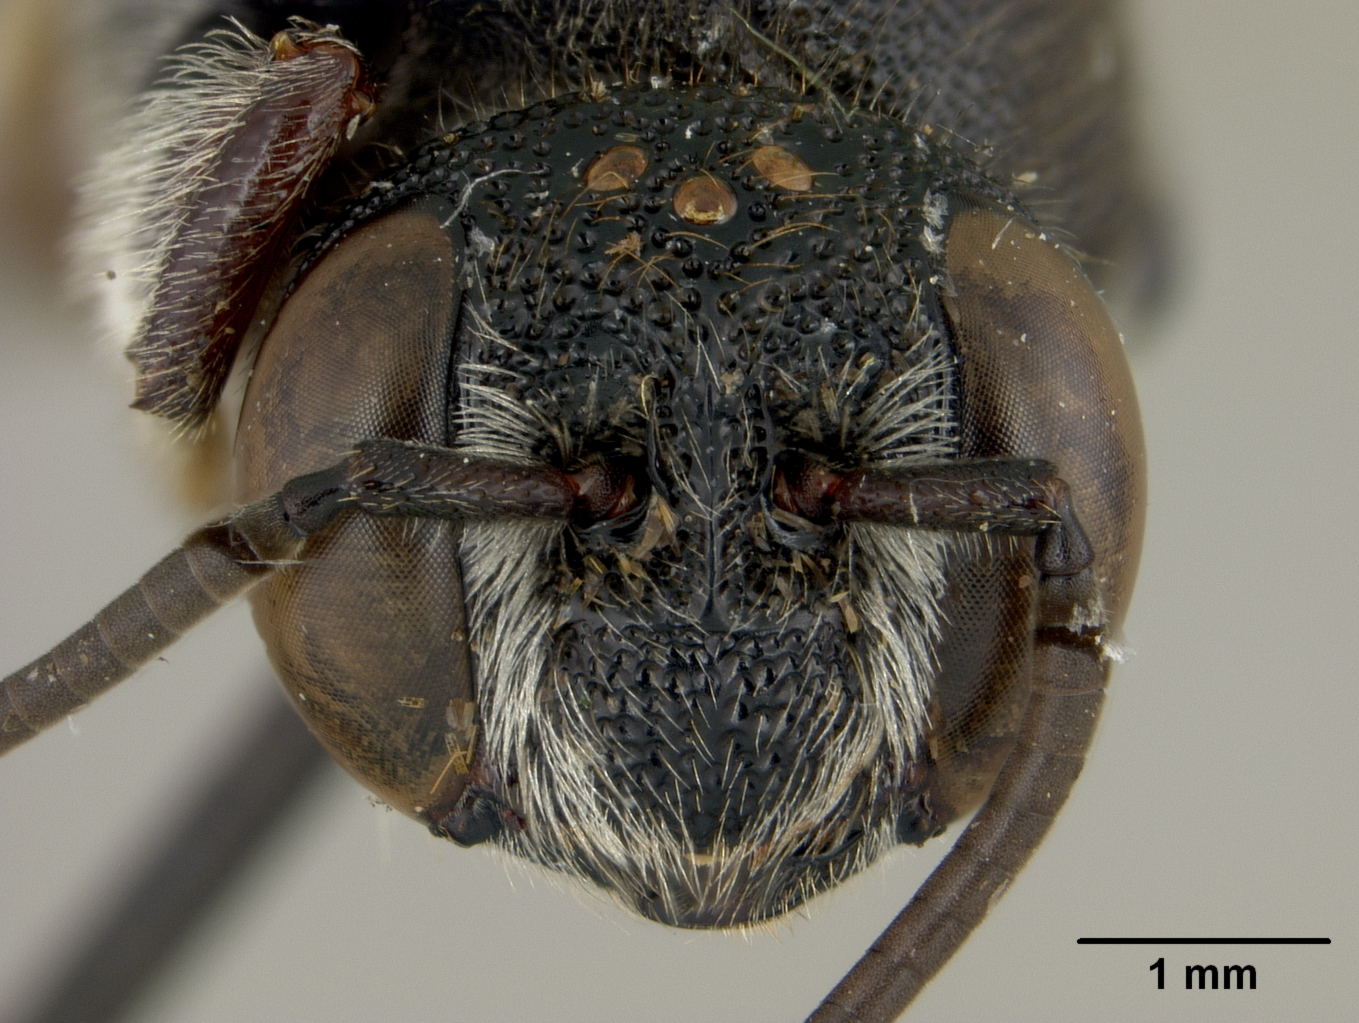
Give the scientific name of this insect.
Parevaspis bakeri
